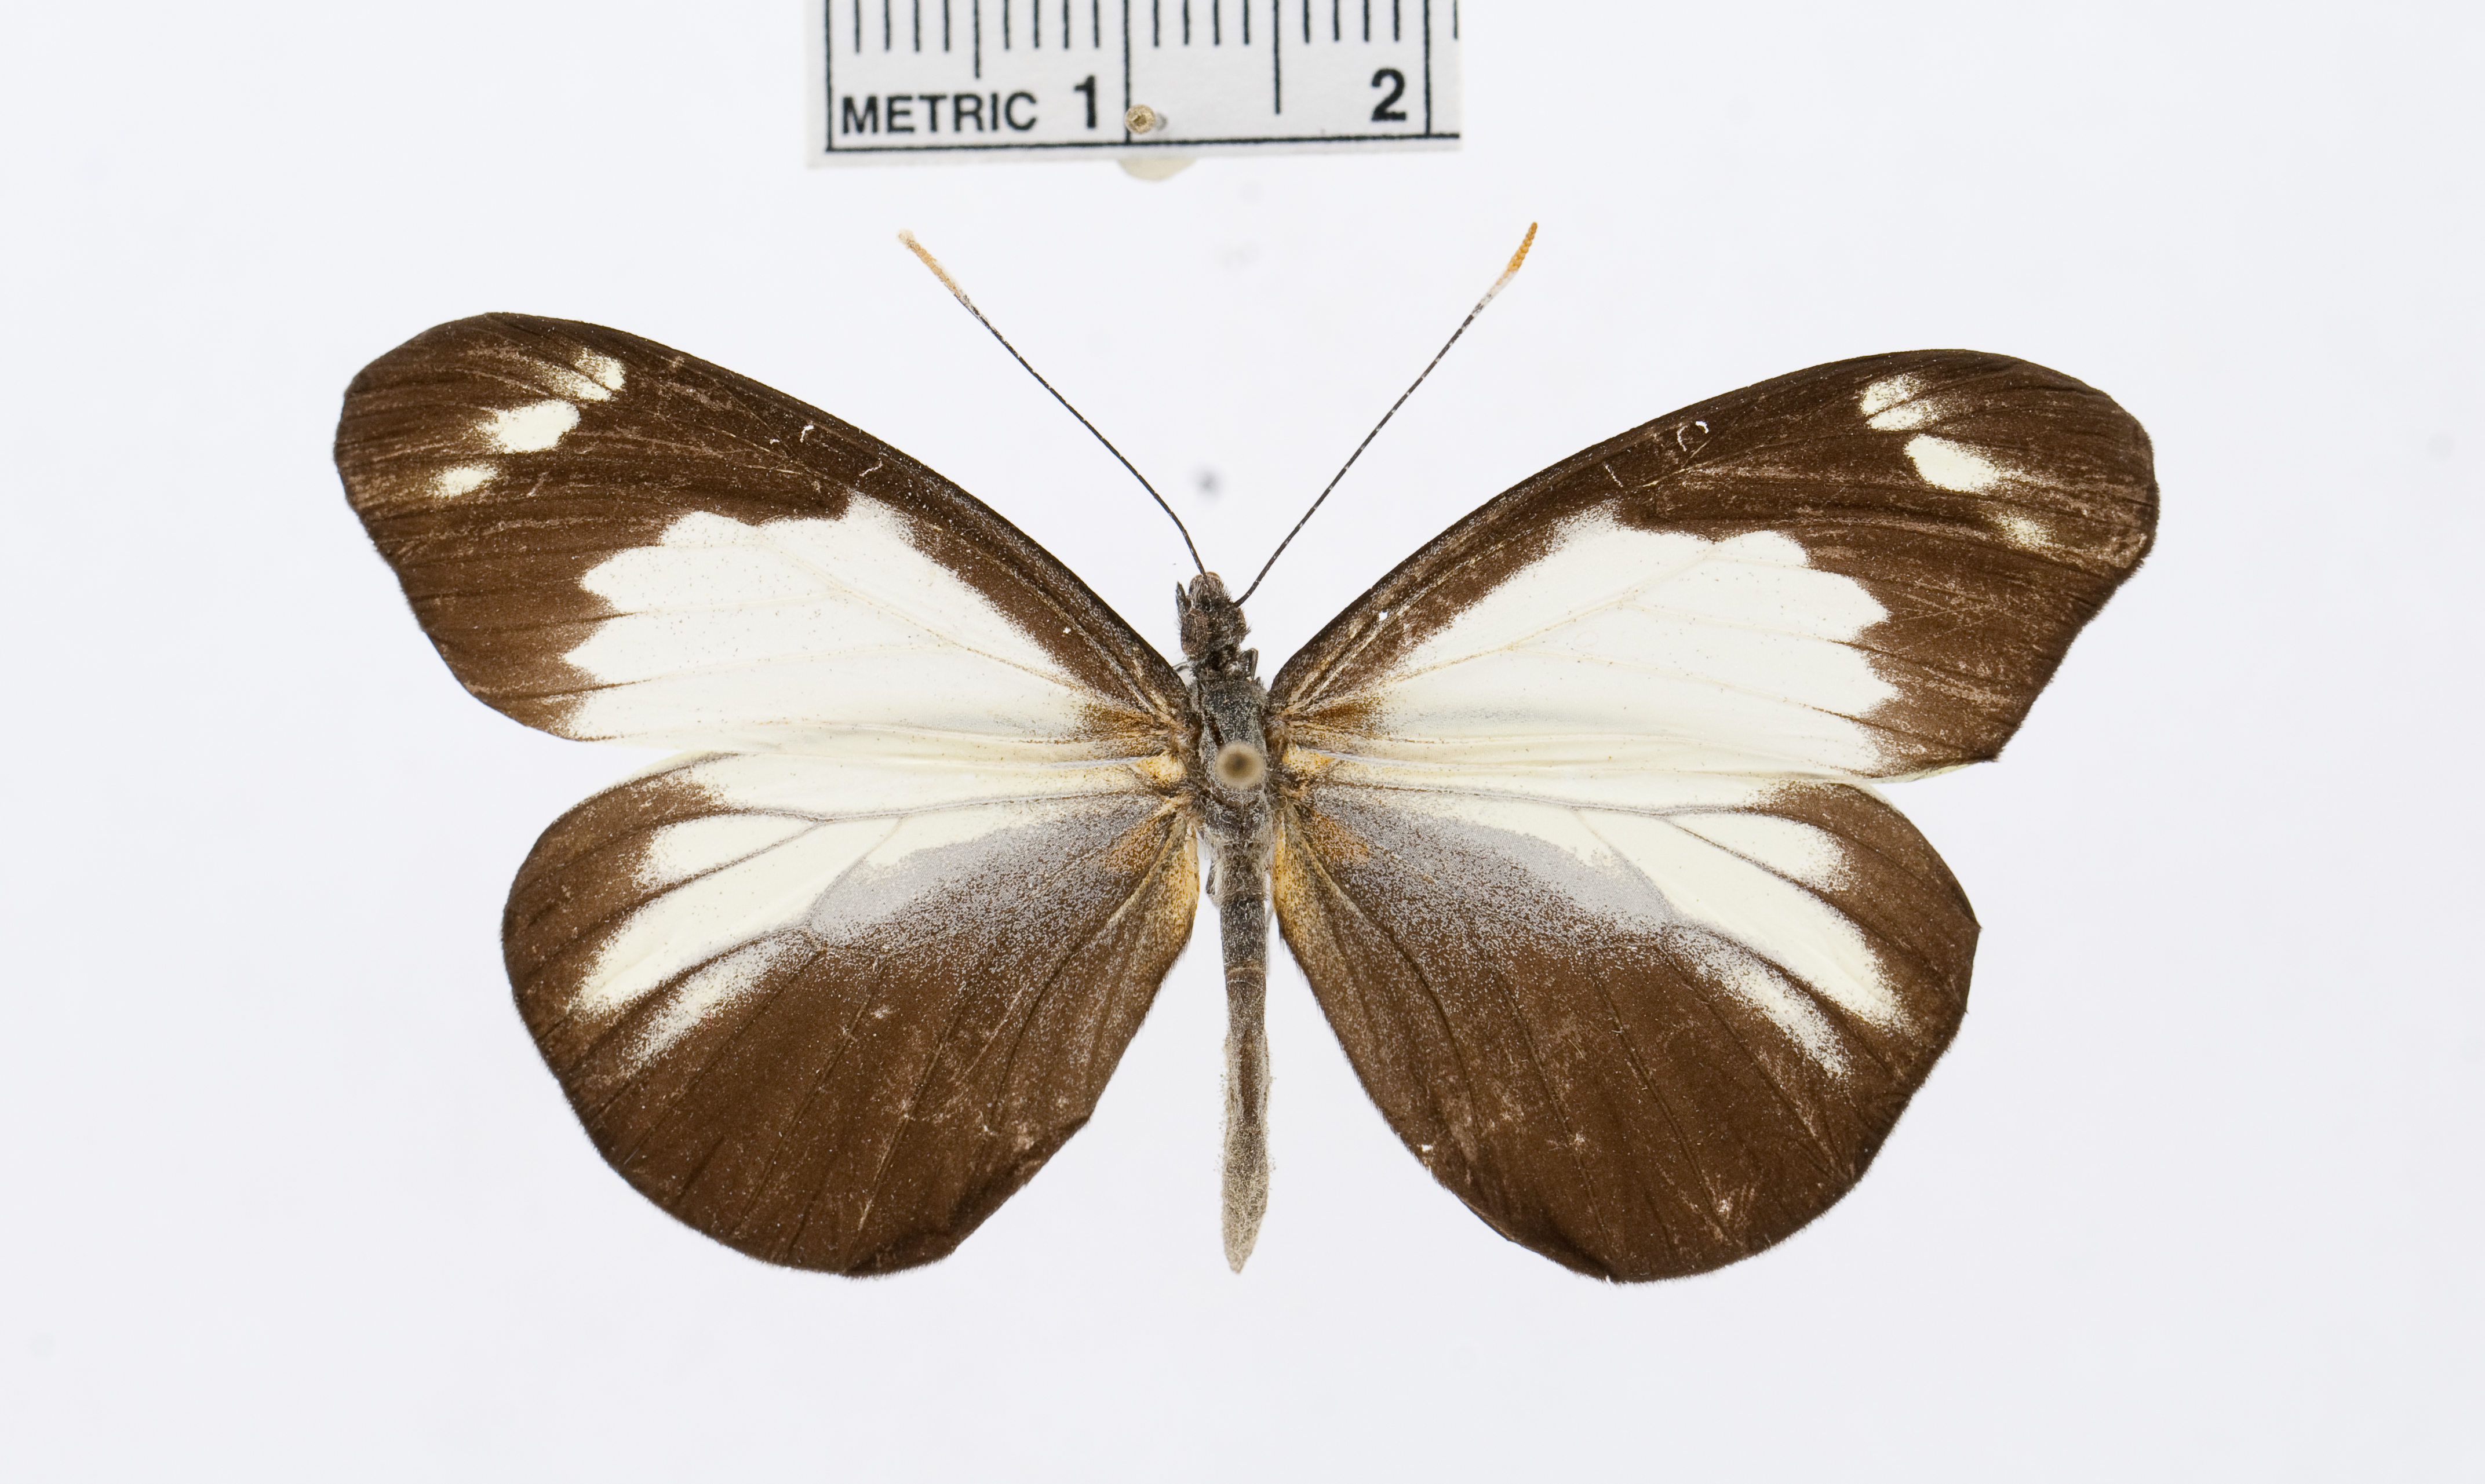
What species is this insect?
Dismorphia niepelti
